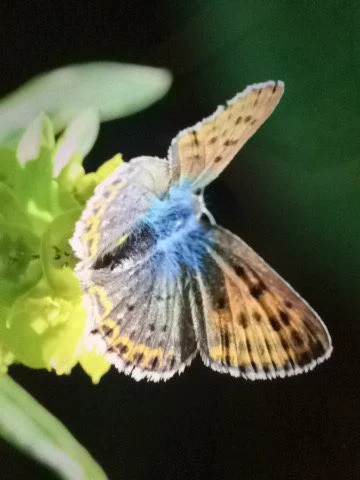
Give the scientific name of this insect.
Lycaena tityrus (also Loweia tityrus)
